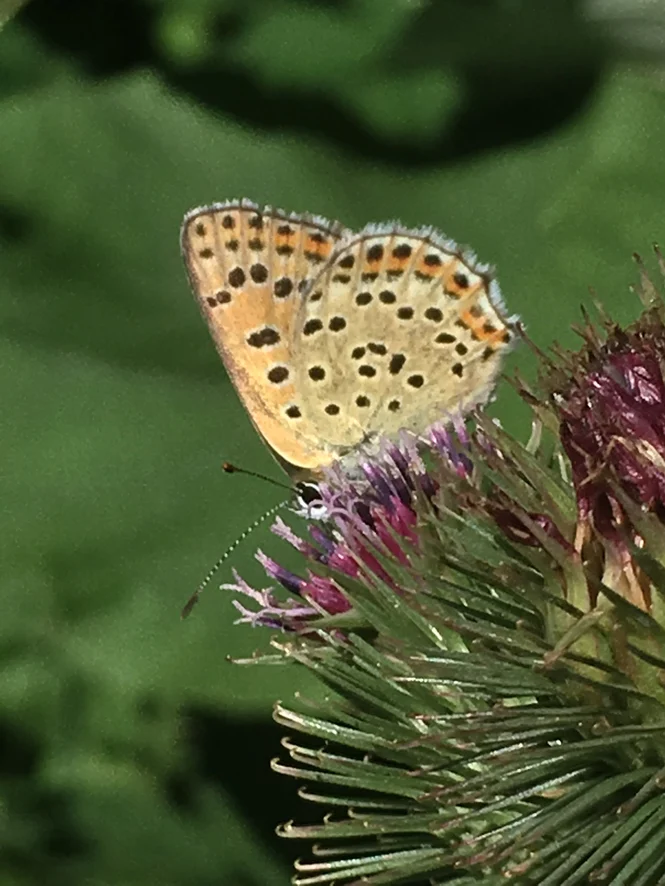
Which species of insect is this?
Lycaena tityrus (also Loweia tityrus)
